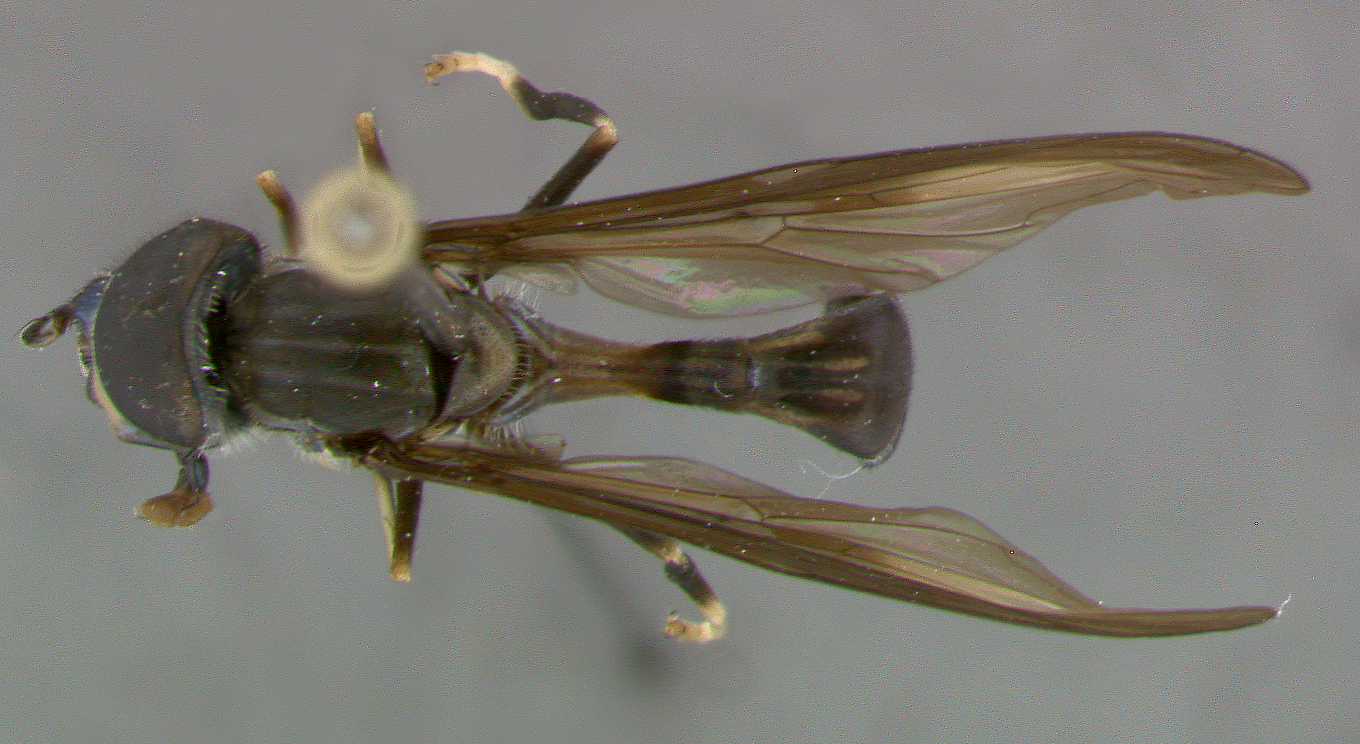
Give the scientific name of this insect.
Pelecinobaccha capesorum
